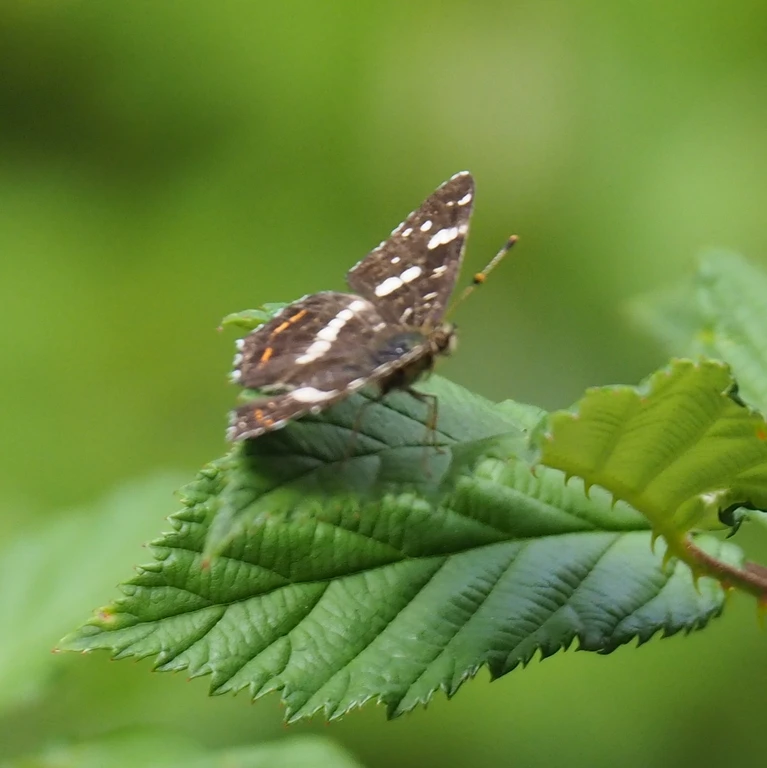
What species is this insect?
Araschnia levana
